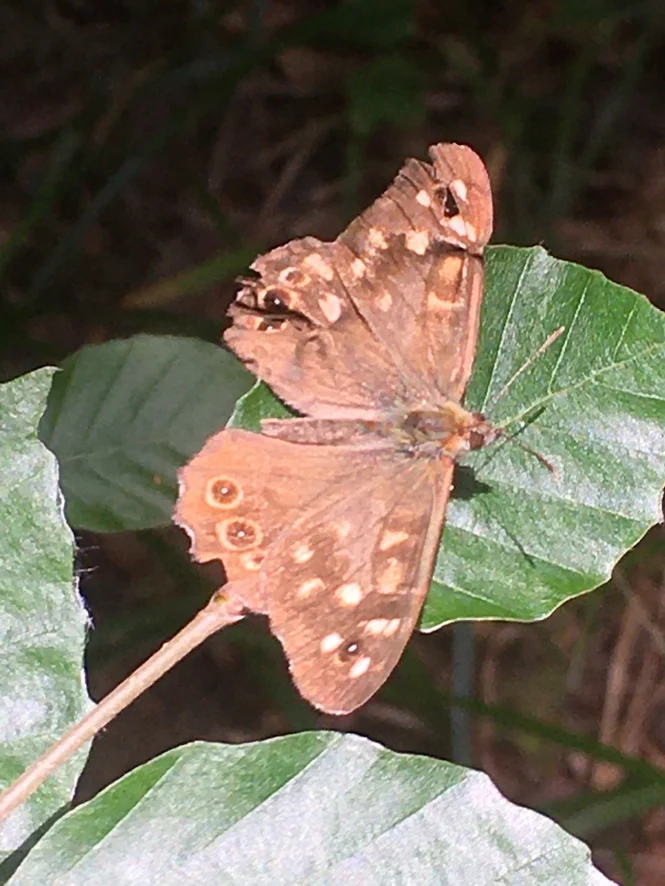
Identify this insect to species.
Pararge aegeria
